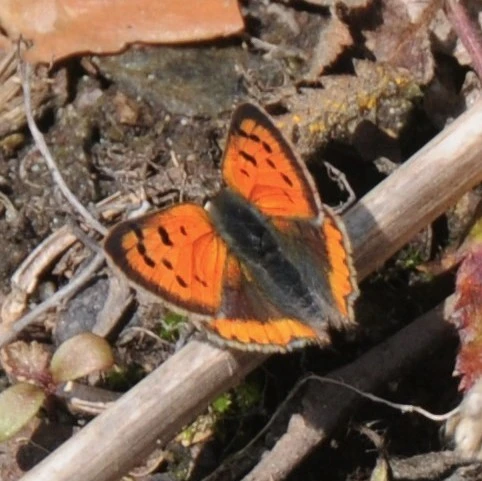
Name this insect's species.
Lycaena phlaeas
